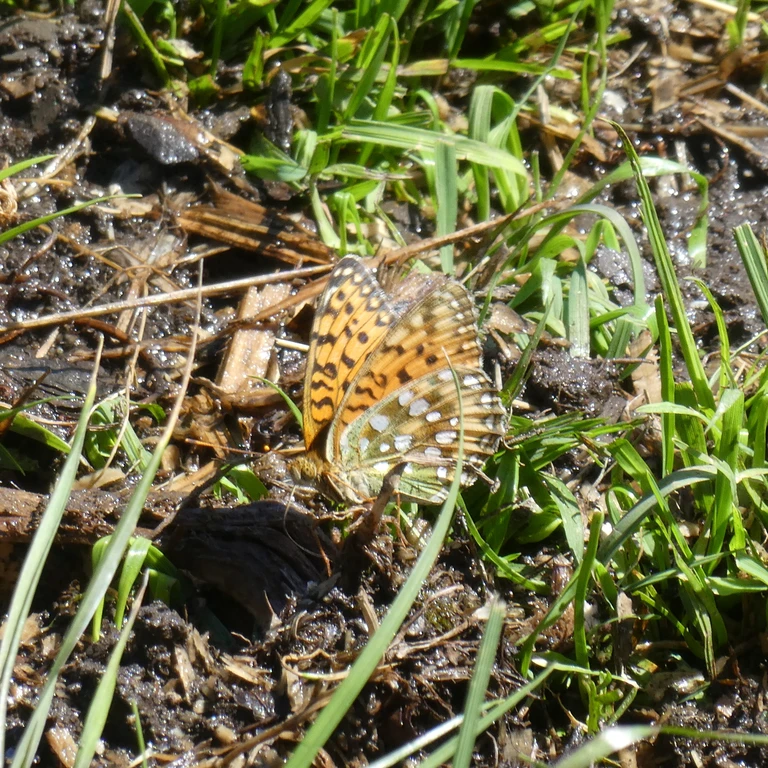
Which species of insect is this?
Speyeria aglaja
